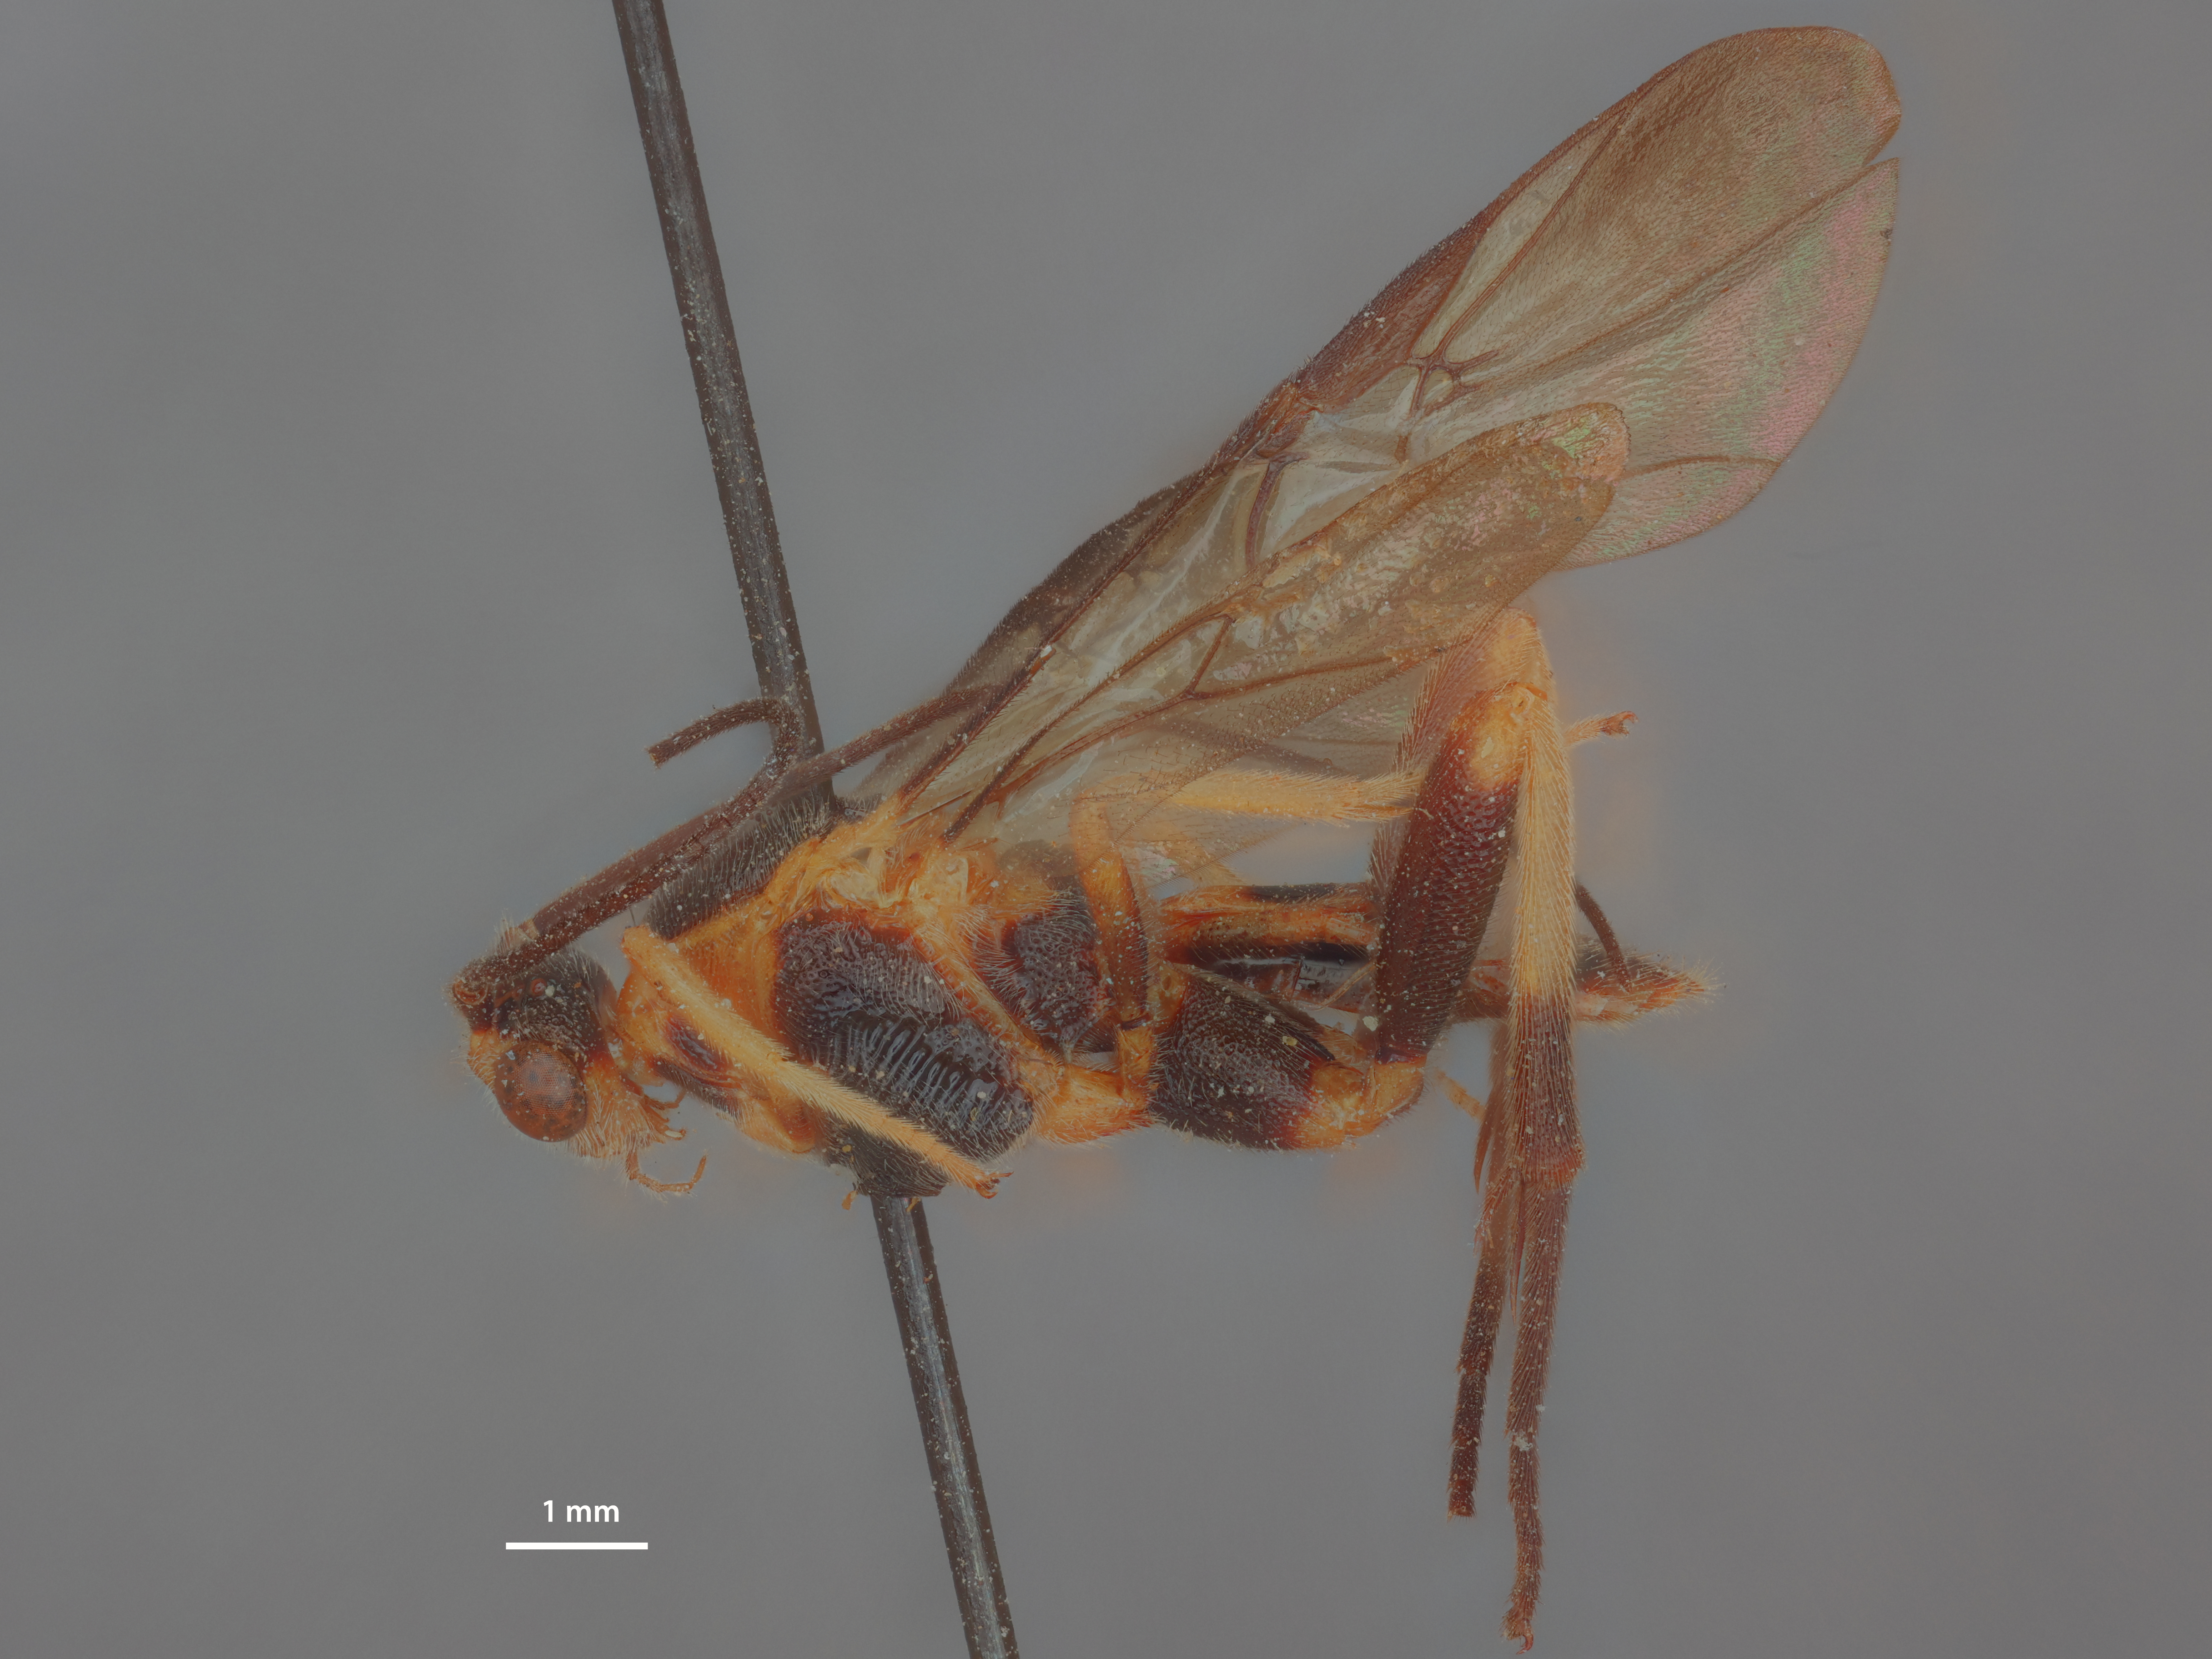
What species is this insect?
Euagthis crenata
